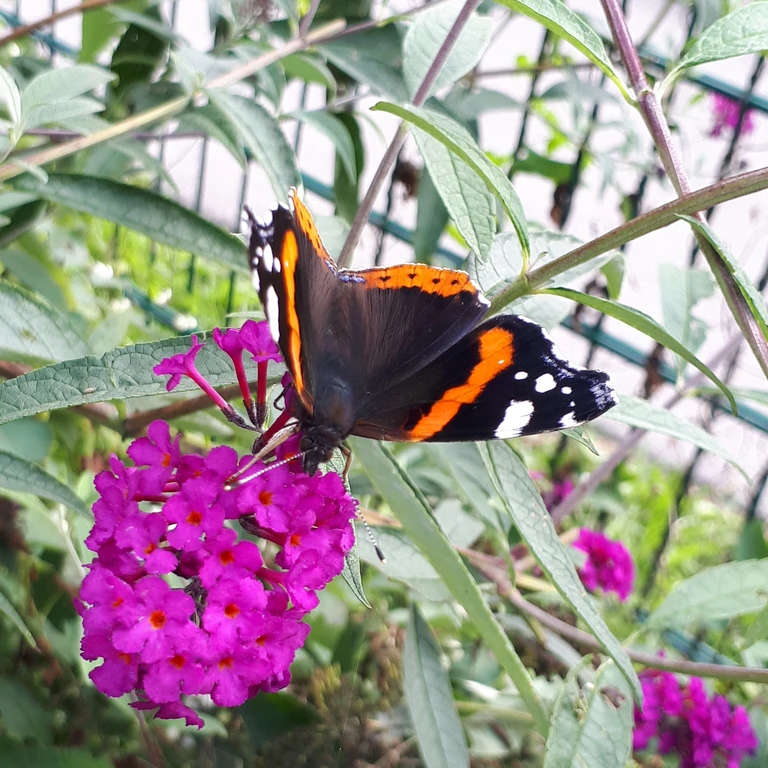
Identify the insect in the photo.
Vanessa atalanta
